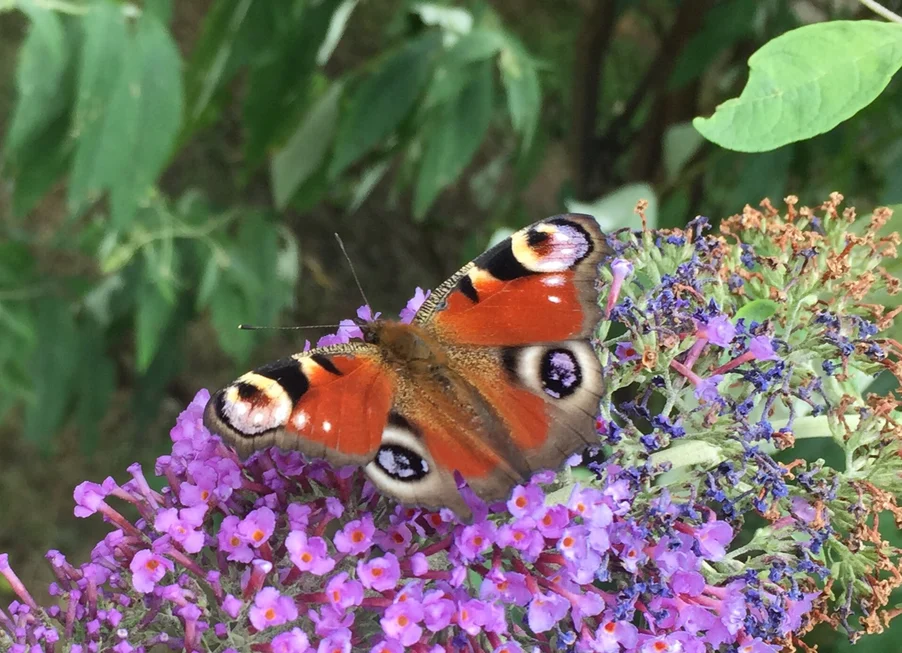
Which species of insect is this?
Aglais io
